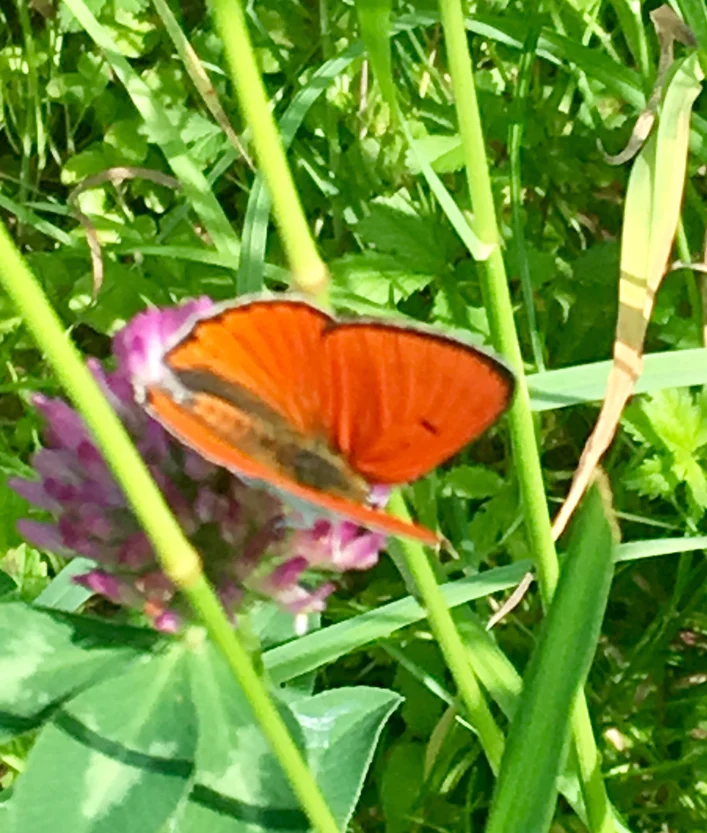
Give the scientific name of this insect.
Lycaena dispar
